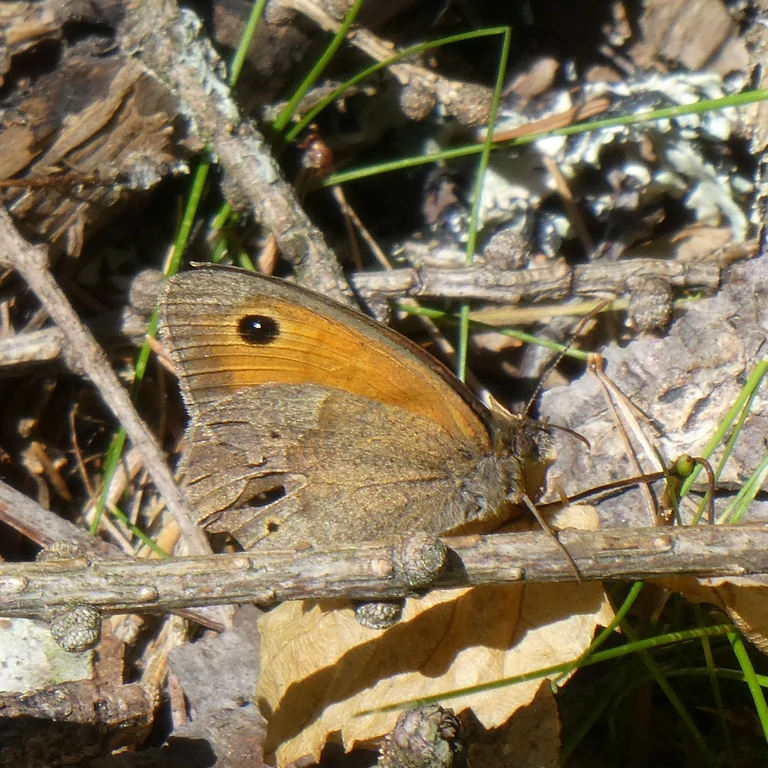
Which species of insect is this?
Maniola jurtina
